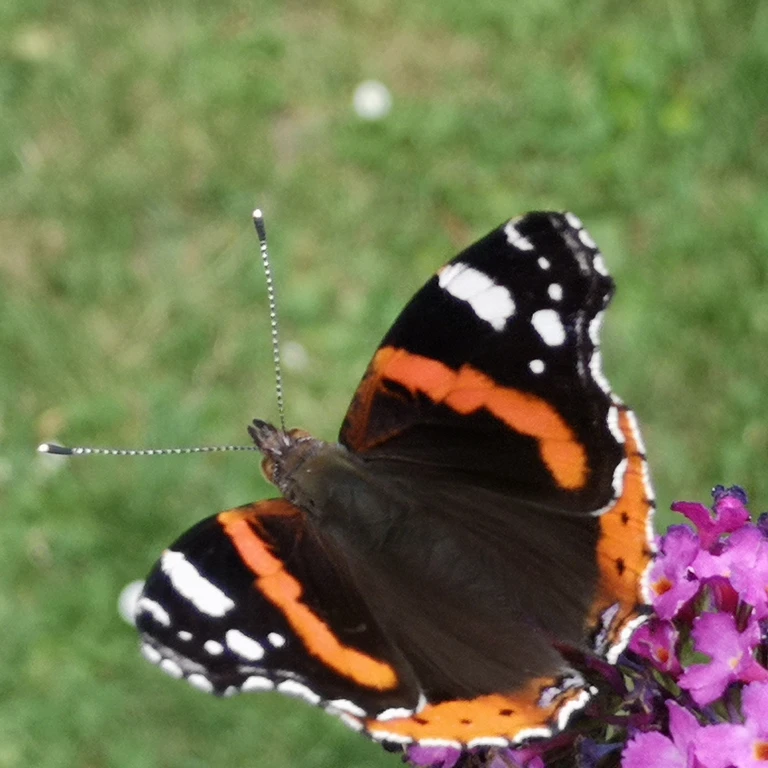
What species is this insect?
Vanessa atalanta
